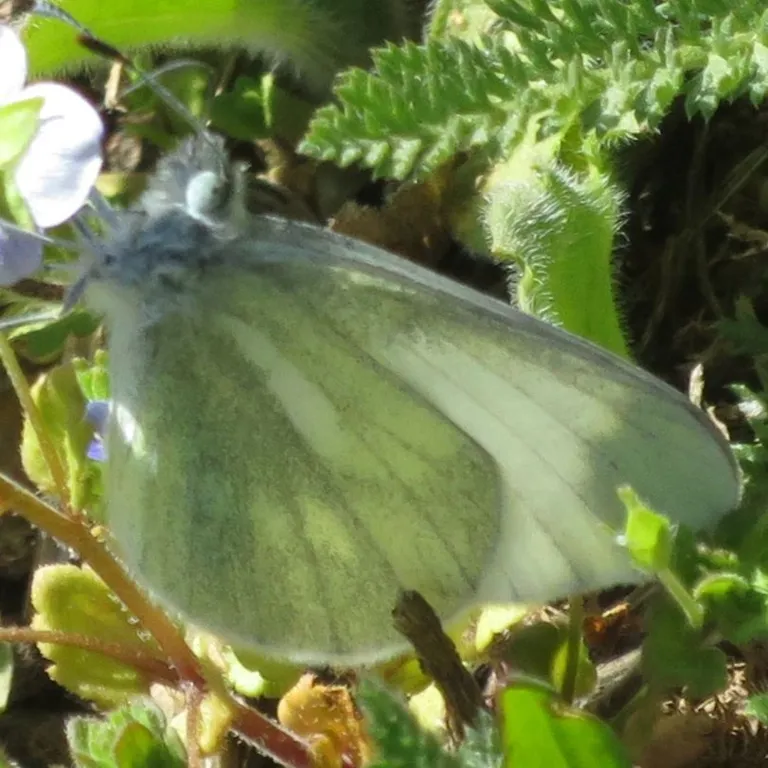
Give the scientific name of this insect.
Leptidea sinapis/juvernica
